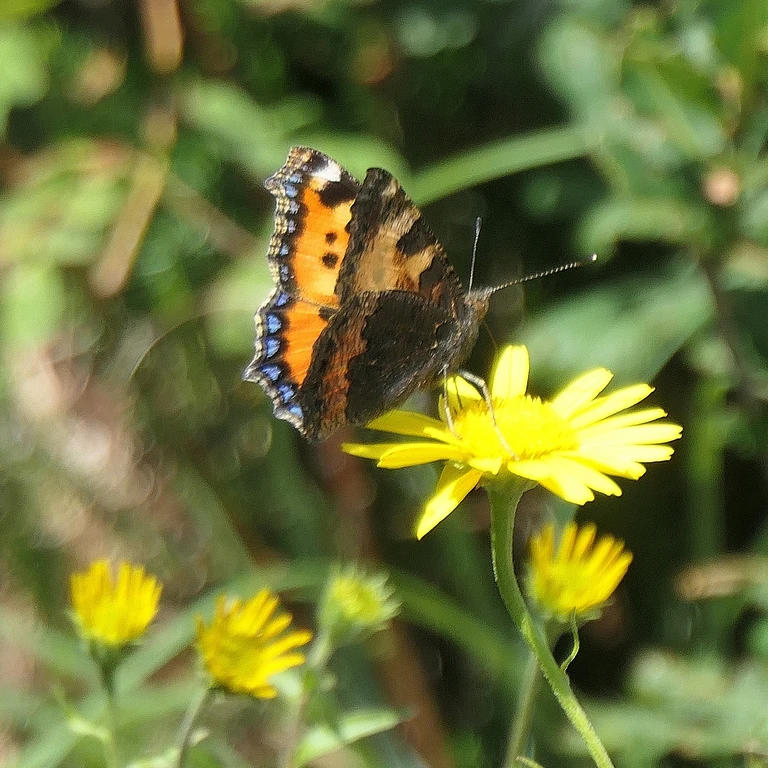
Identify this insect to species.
Aglais urticae
